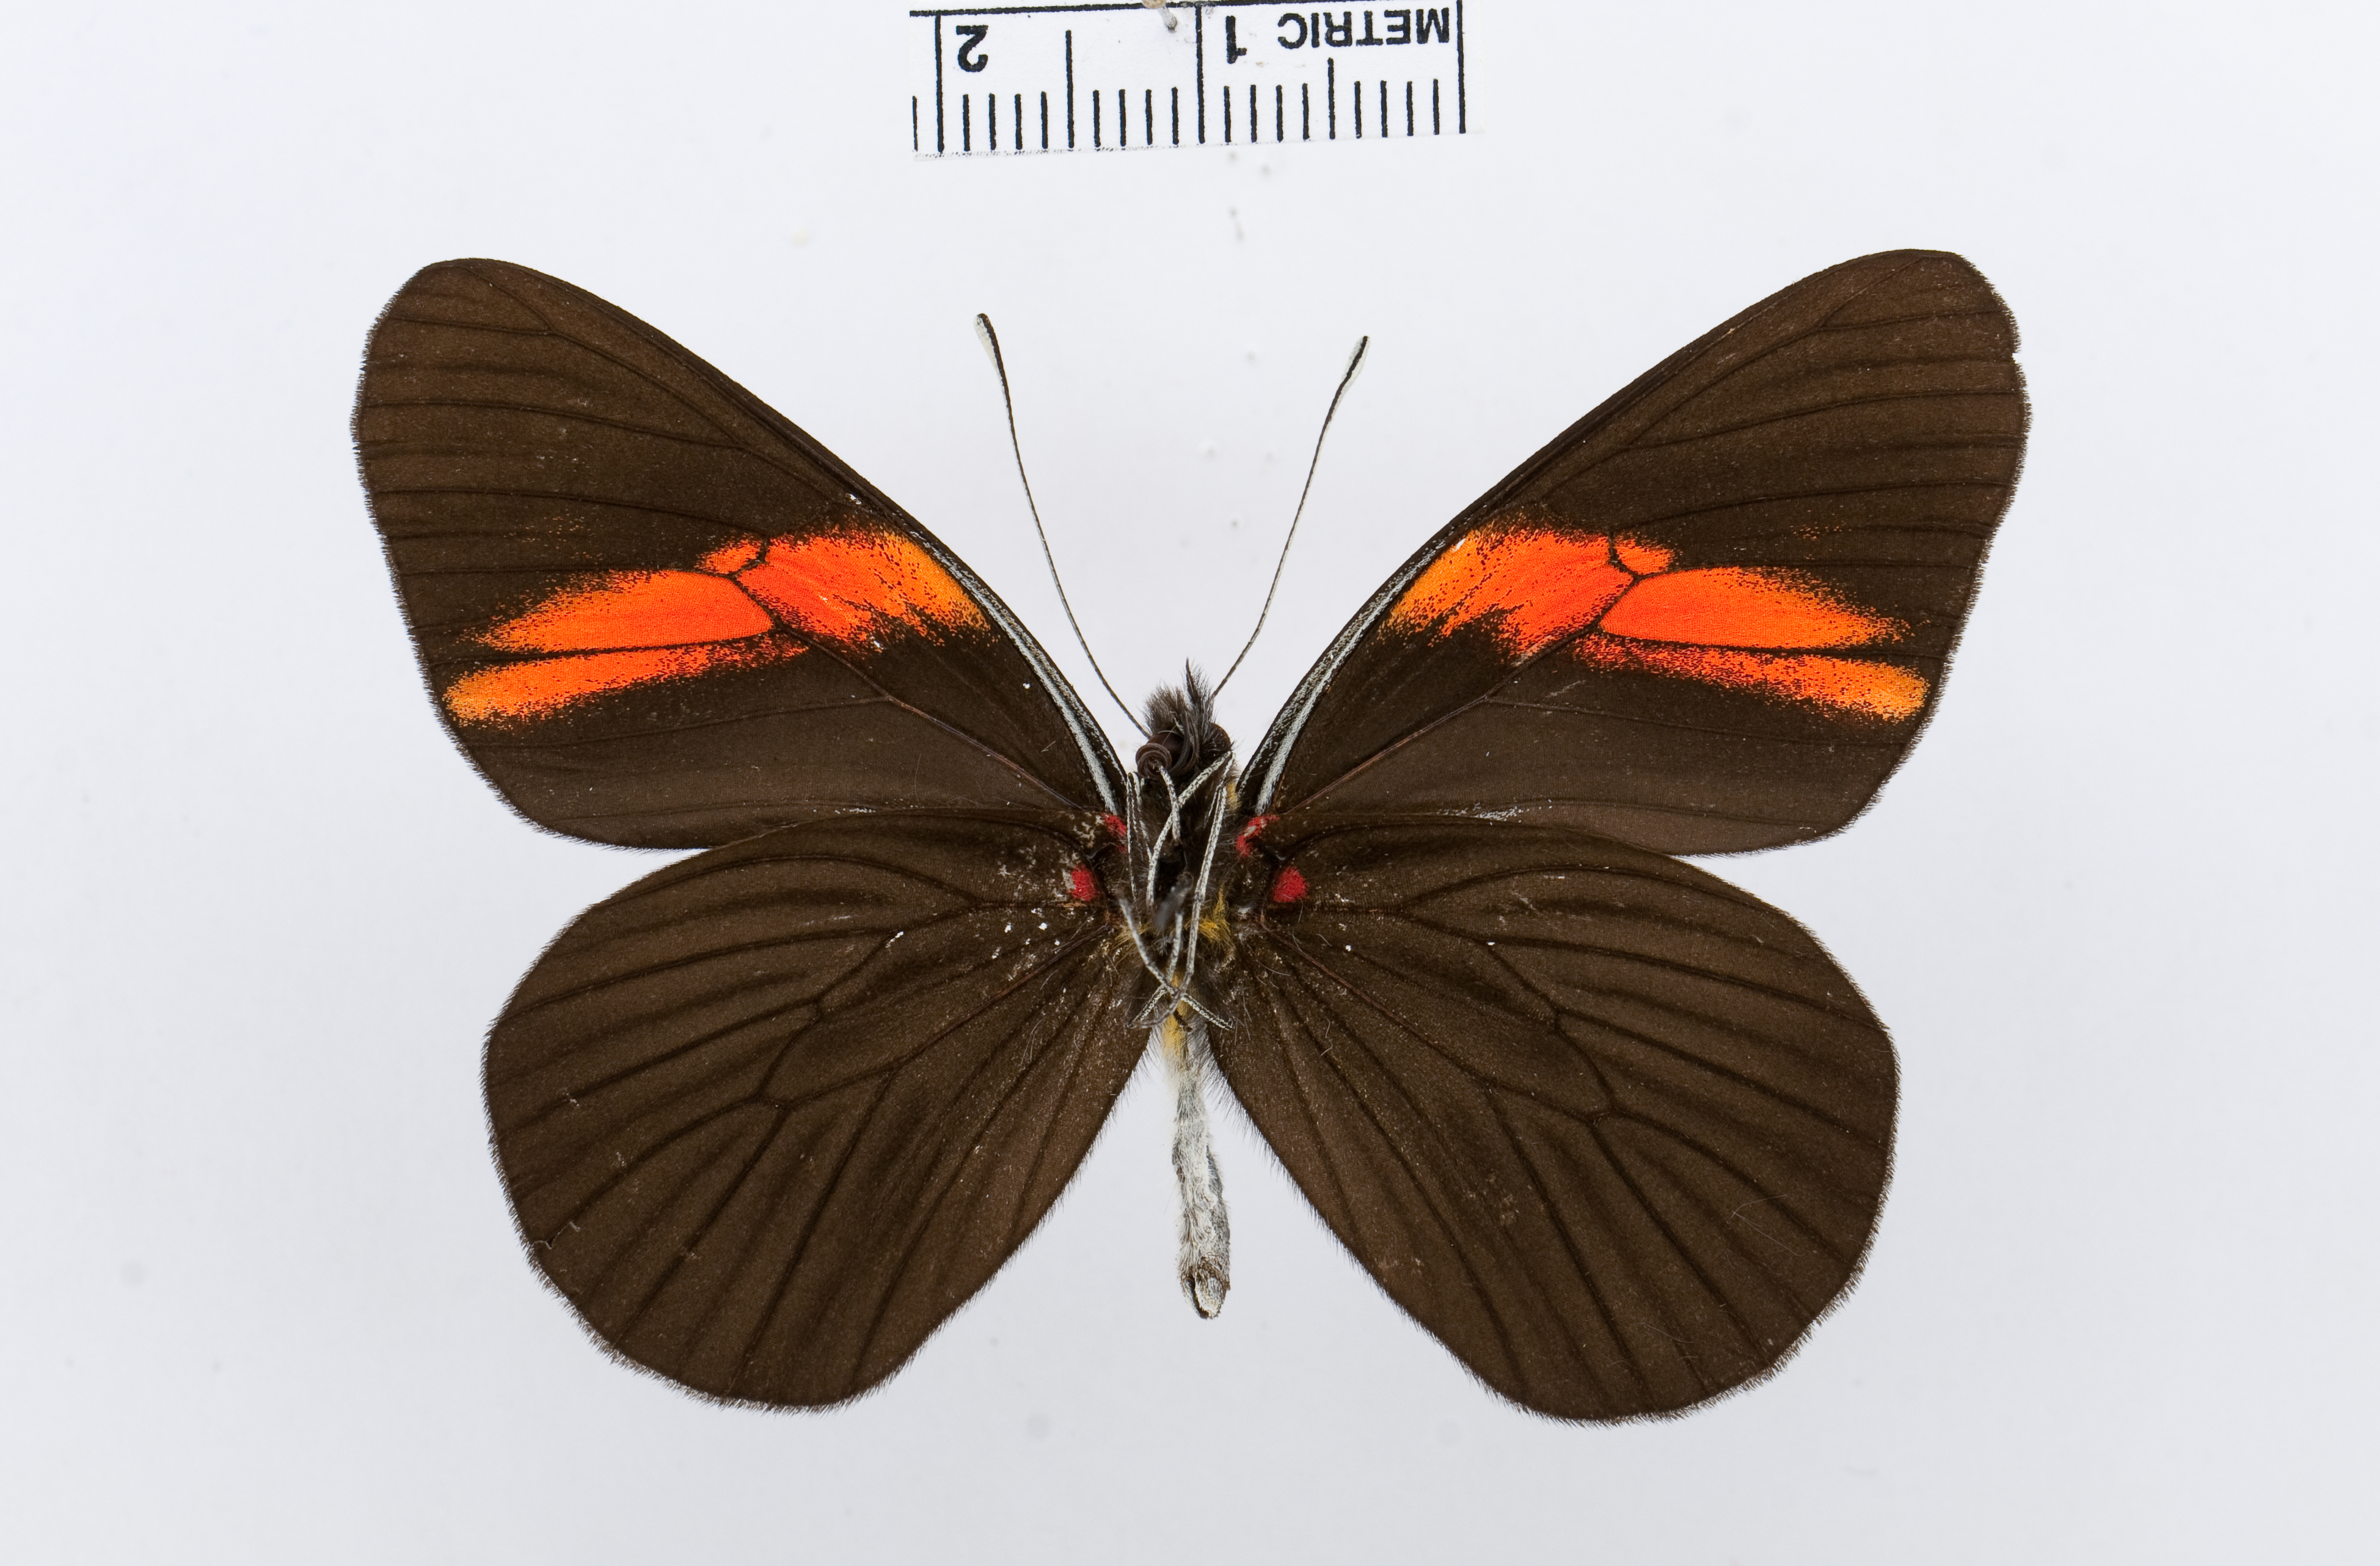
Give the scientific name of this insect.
Pereute leucodrosime
